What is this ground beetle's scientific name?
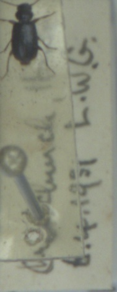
Acupalpus exiguus
